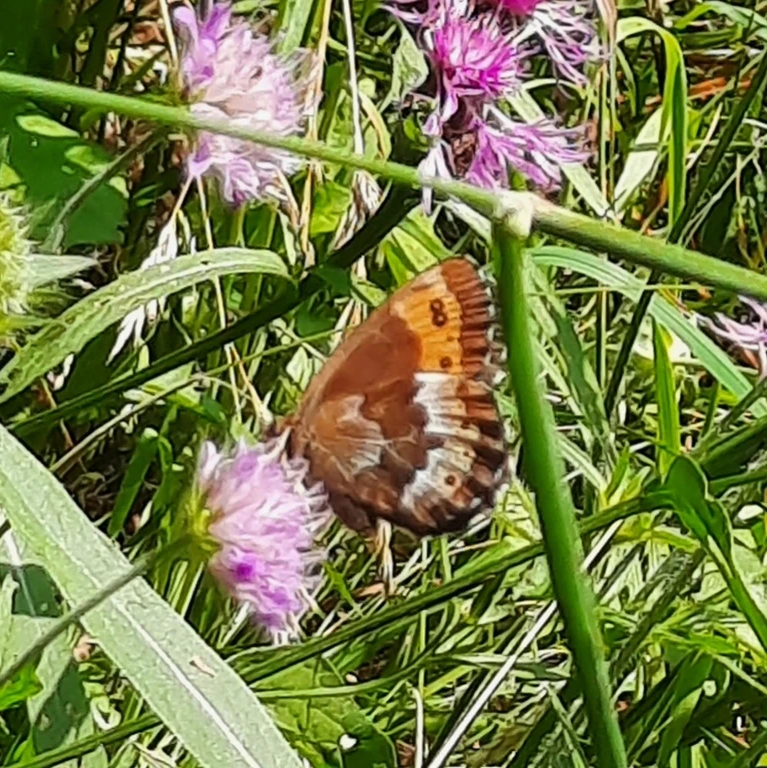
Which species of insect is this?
Erebia euryale
